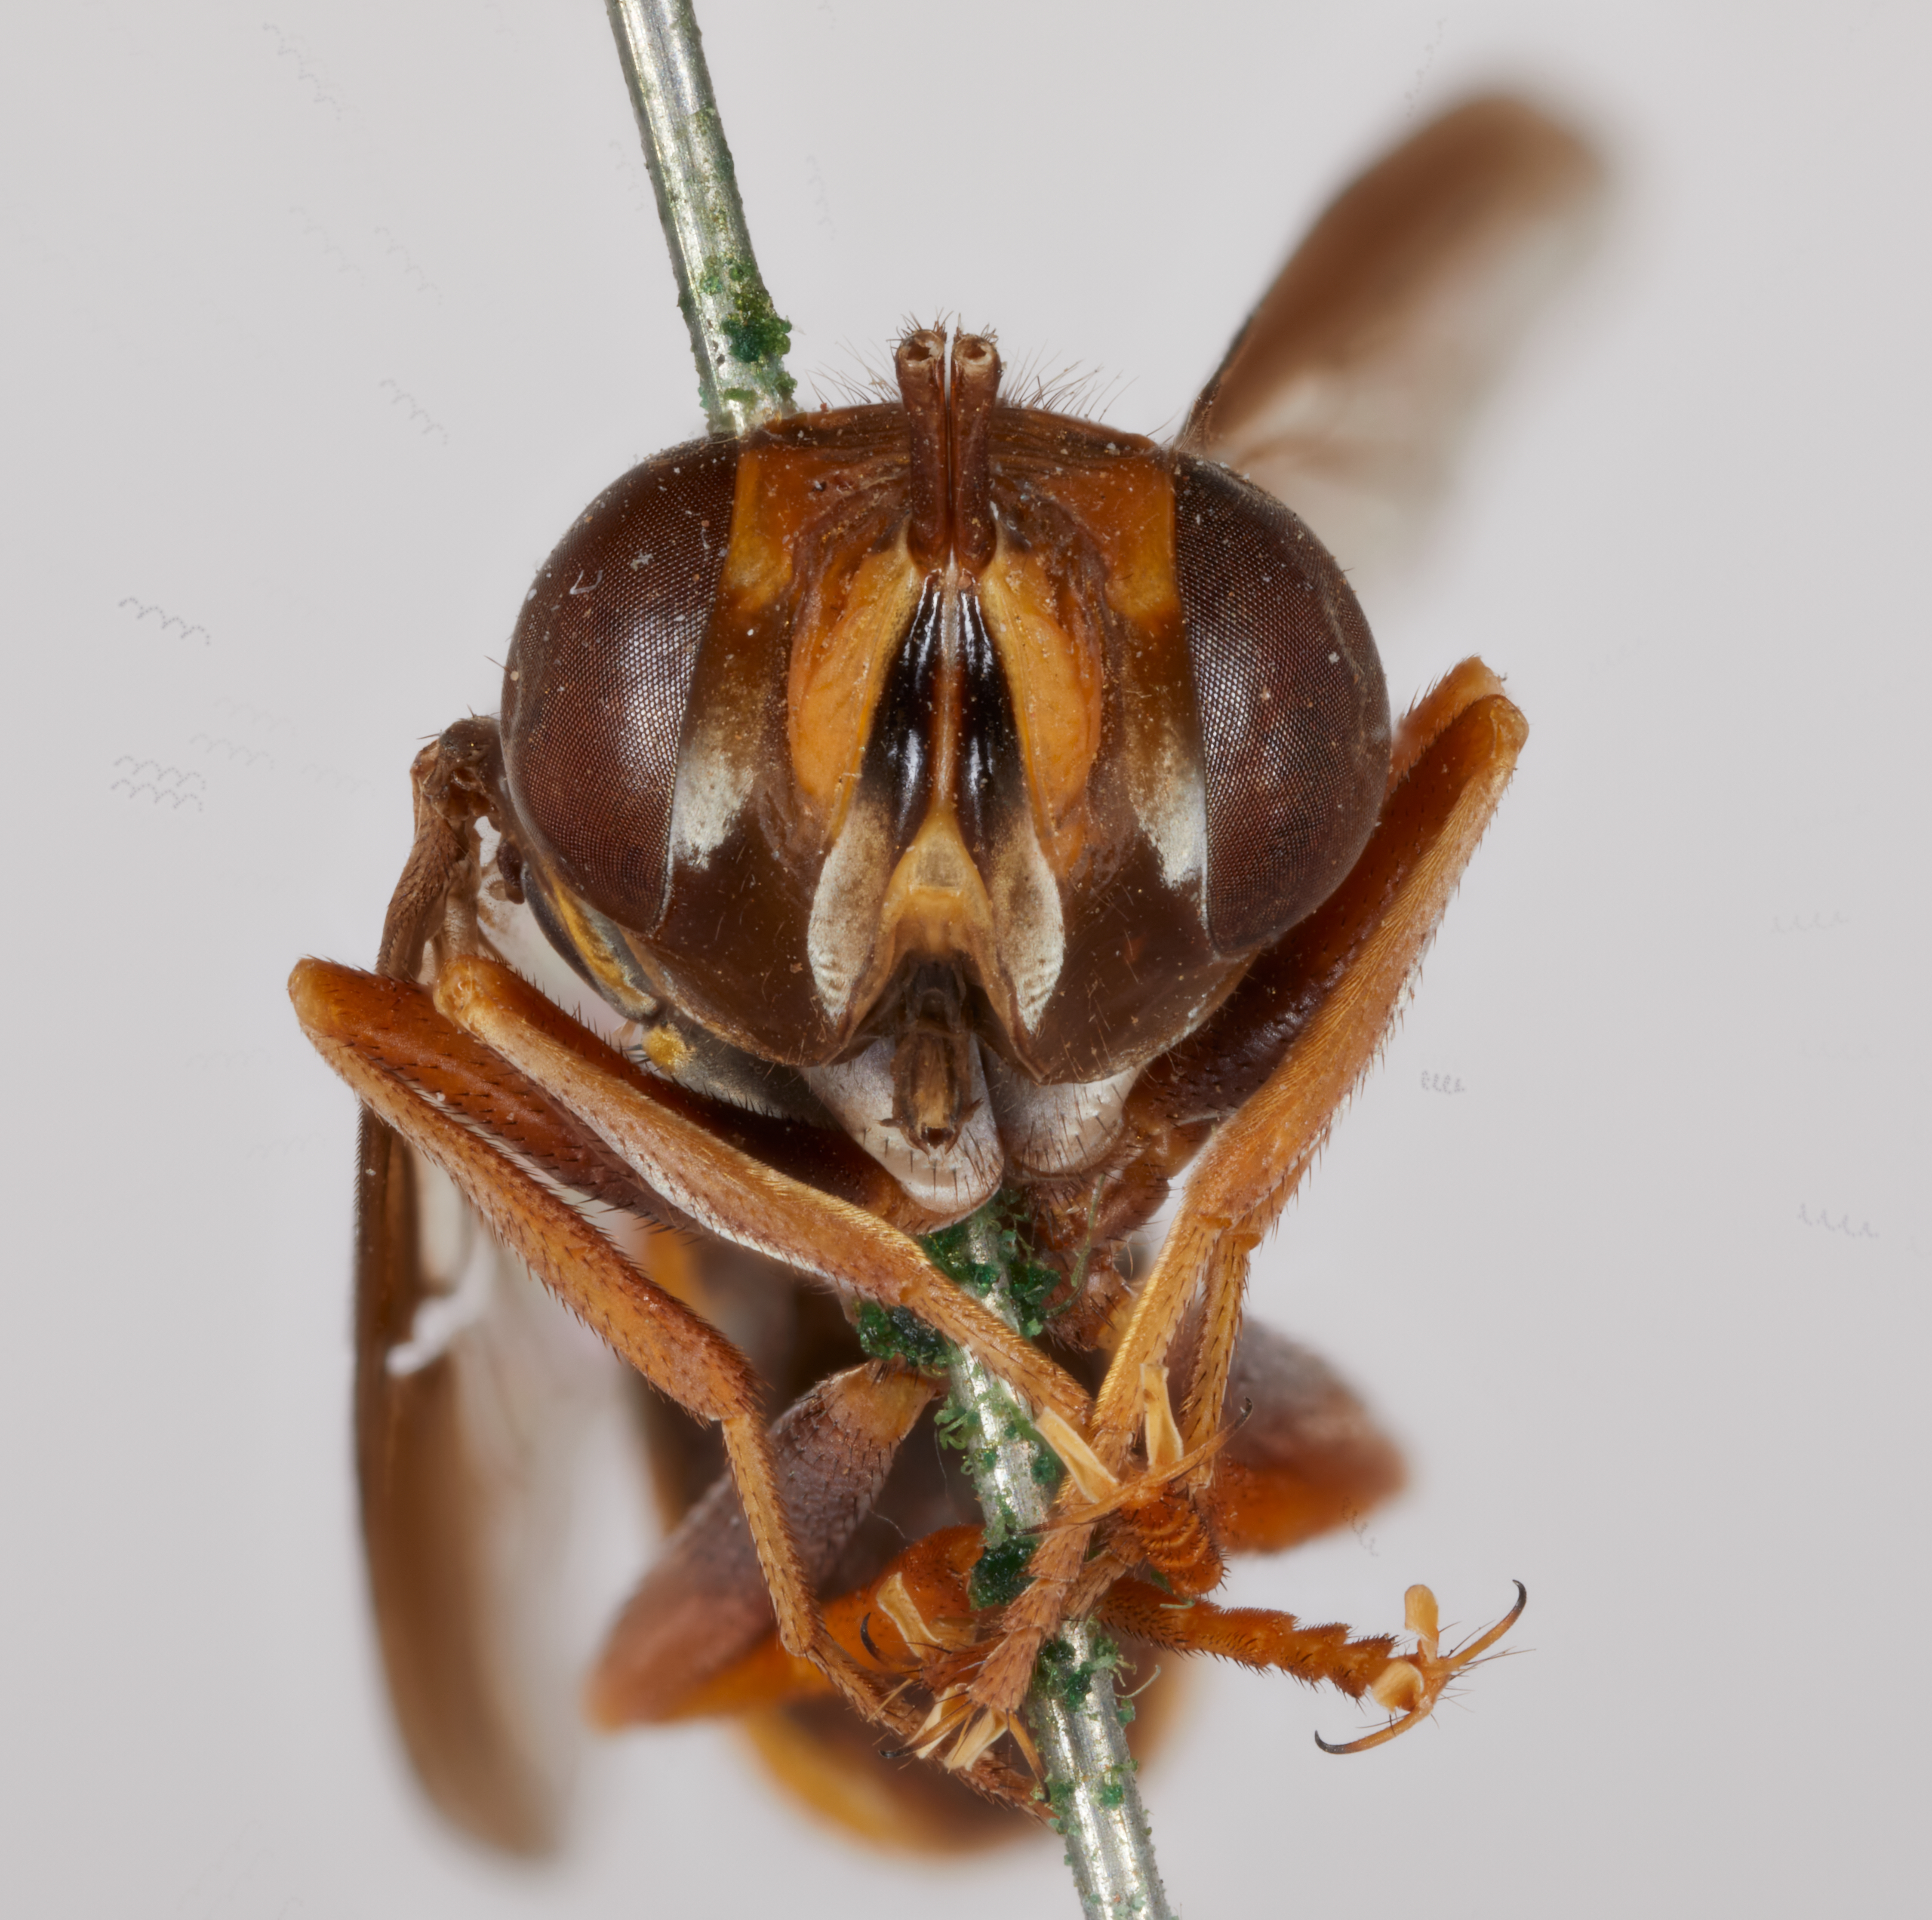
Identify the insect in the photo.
Australaloconops pulcher
